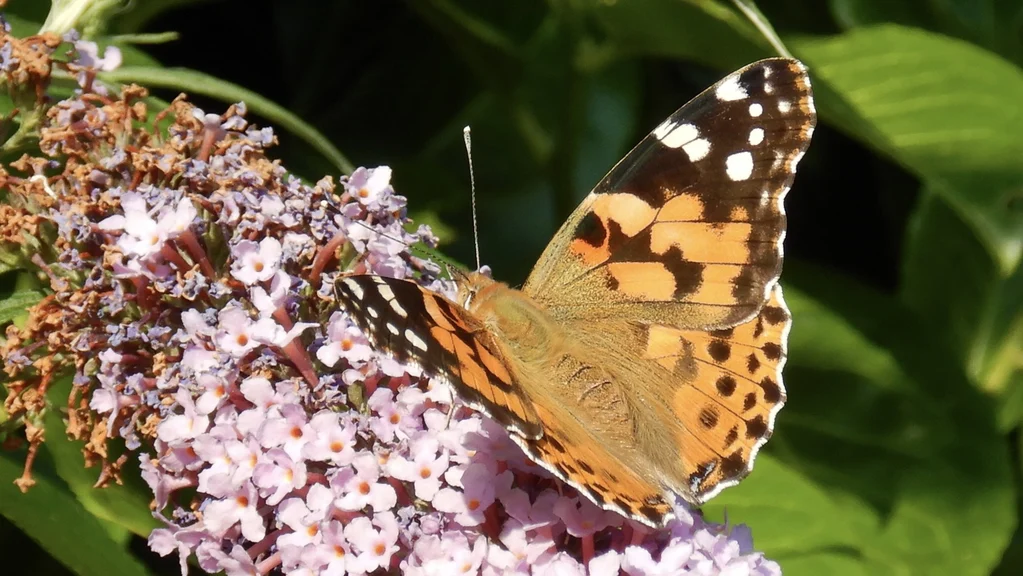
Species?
Vanessa cardui
